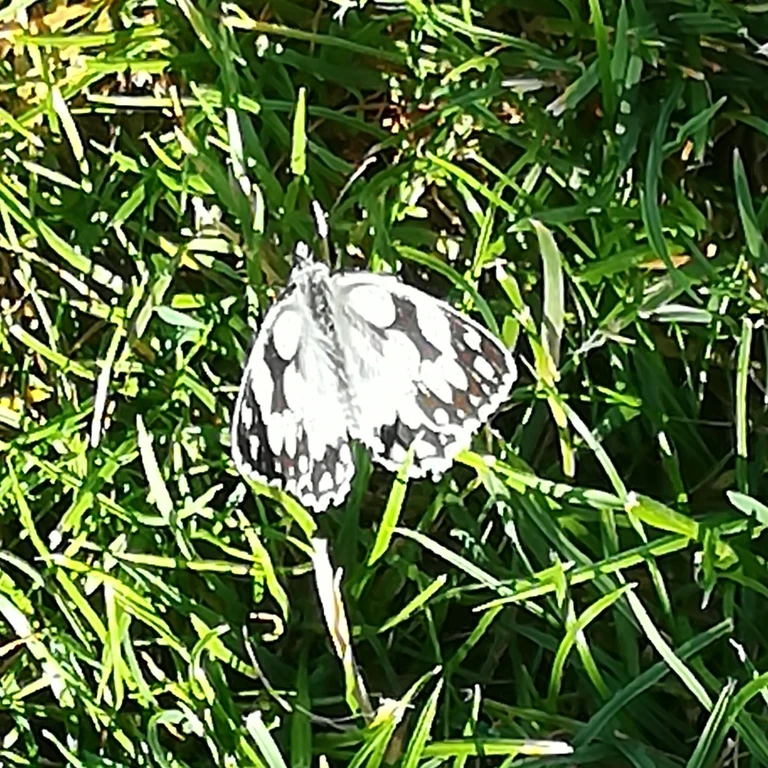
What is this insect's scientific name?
Melanargia galathea
